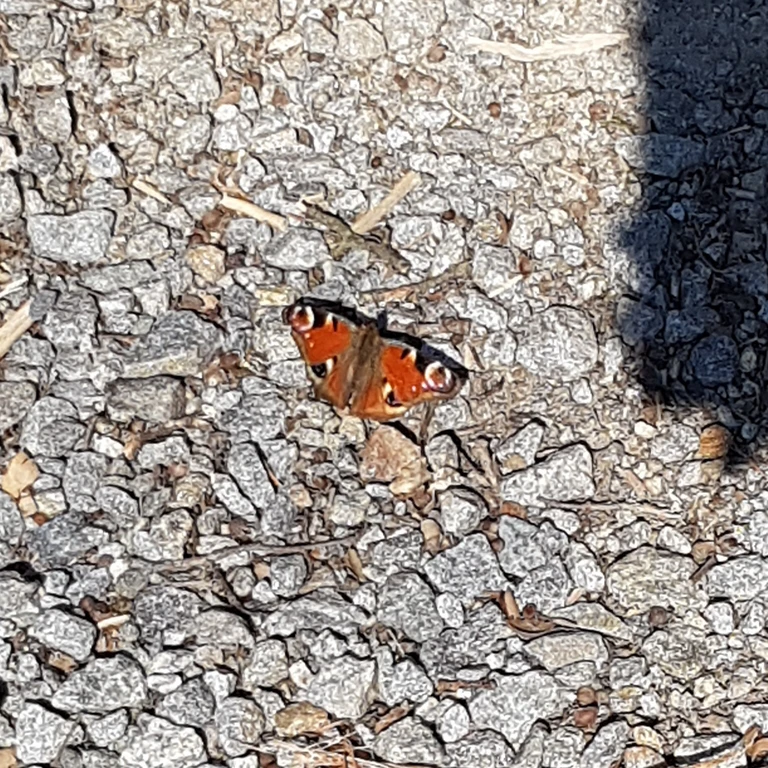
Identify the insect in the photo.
Aglais io
